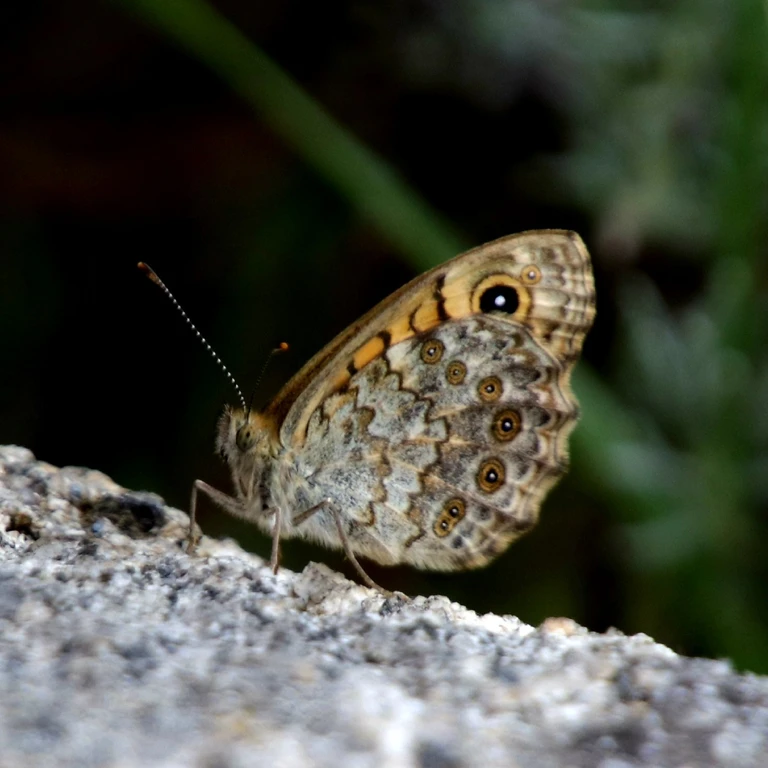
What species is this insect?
Lasiommata megera (also Pararge megera)
